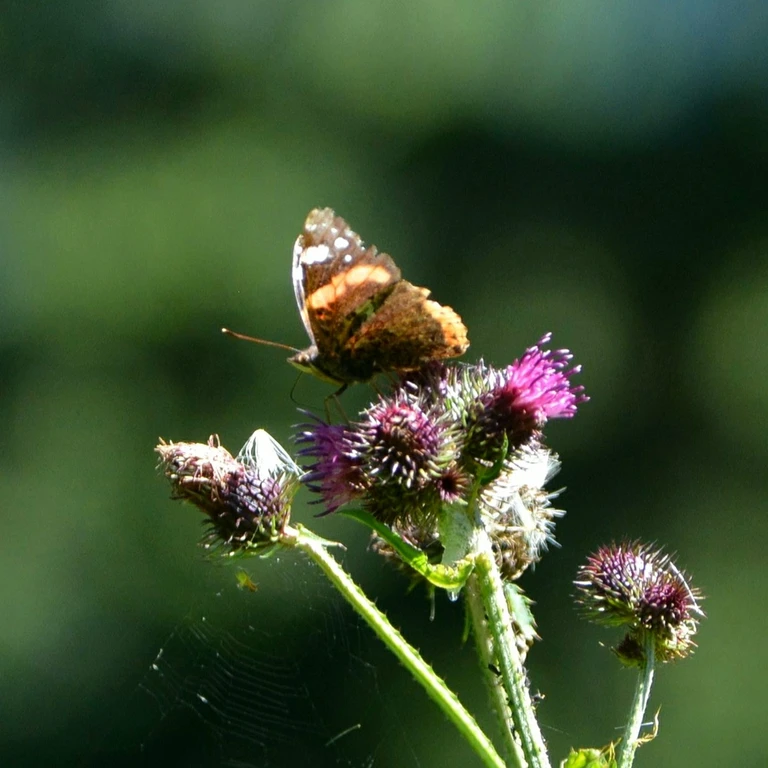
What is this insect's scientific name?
Vanessa atalanta
